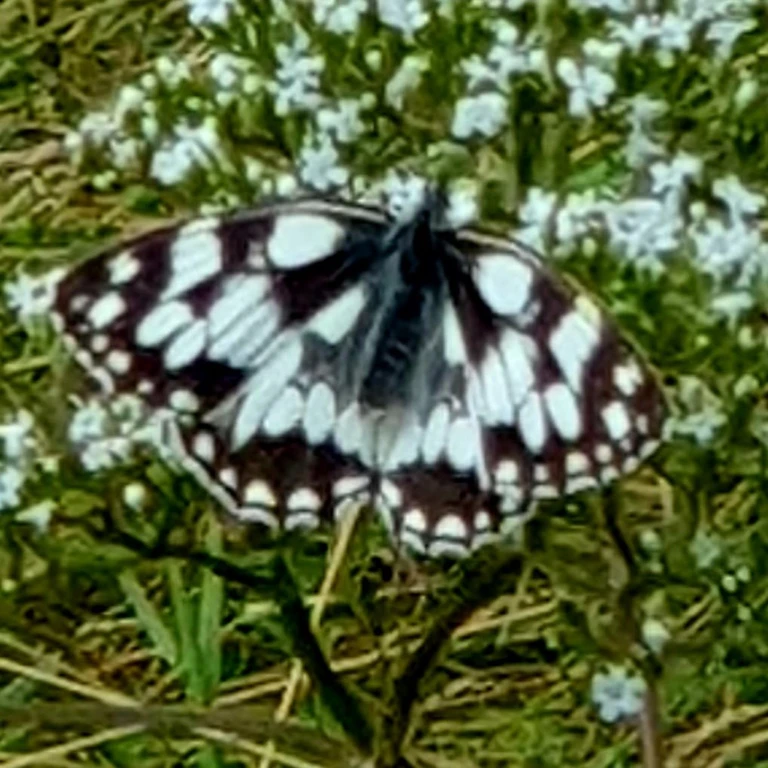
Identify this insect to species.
Melanargia galathea
